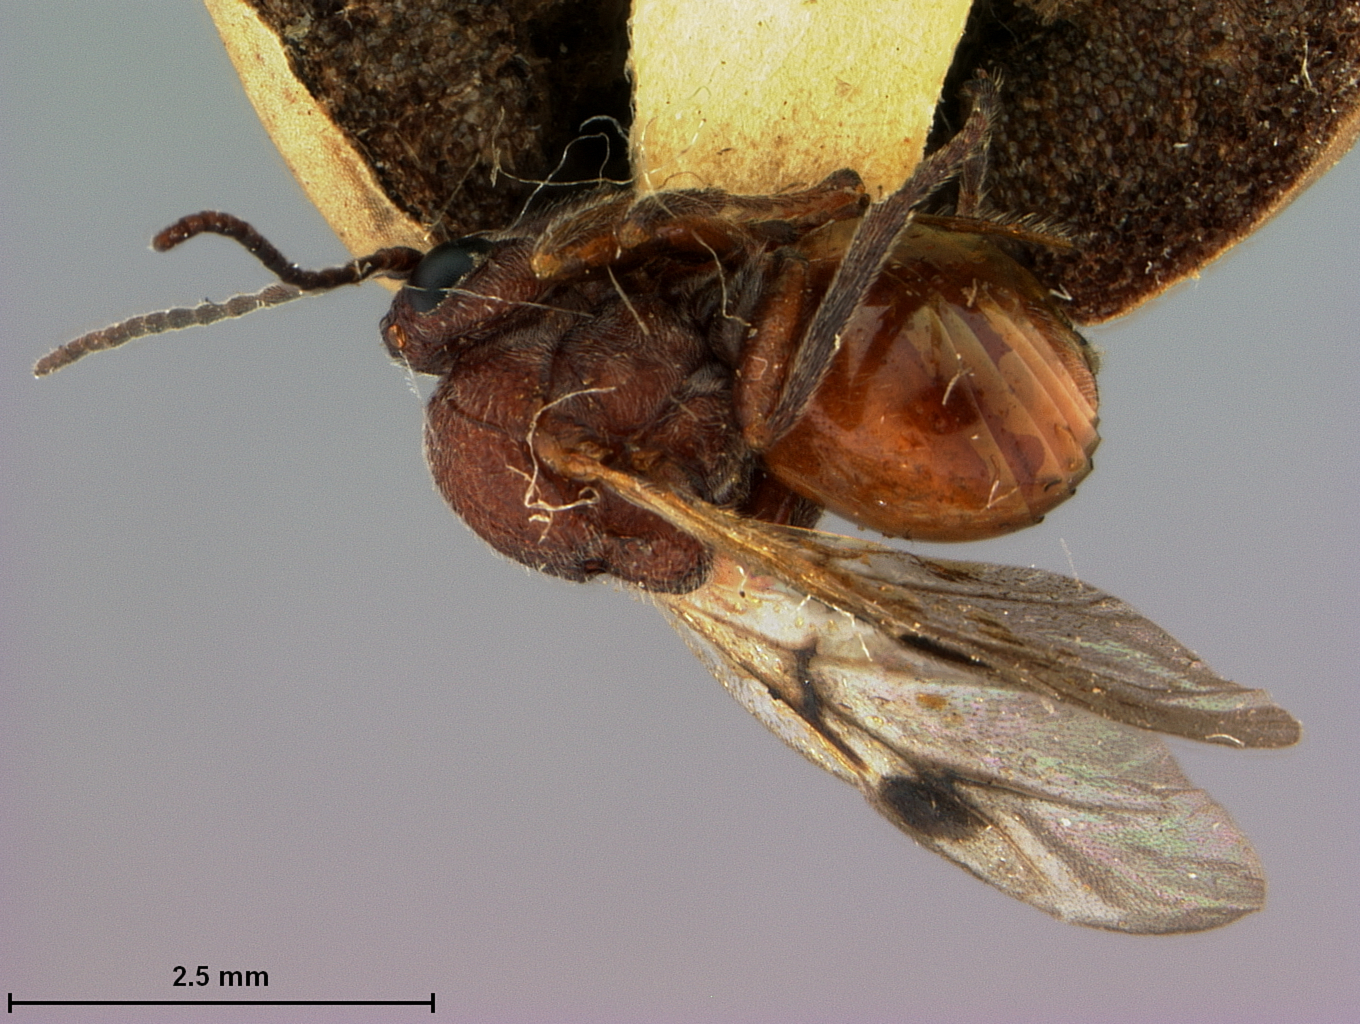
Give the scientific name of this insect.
Amphibolips murata
